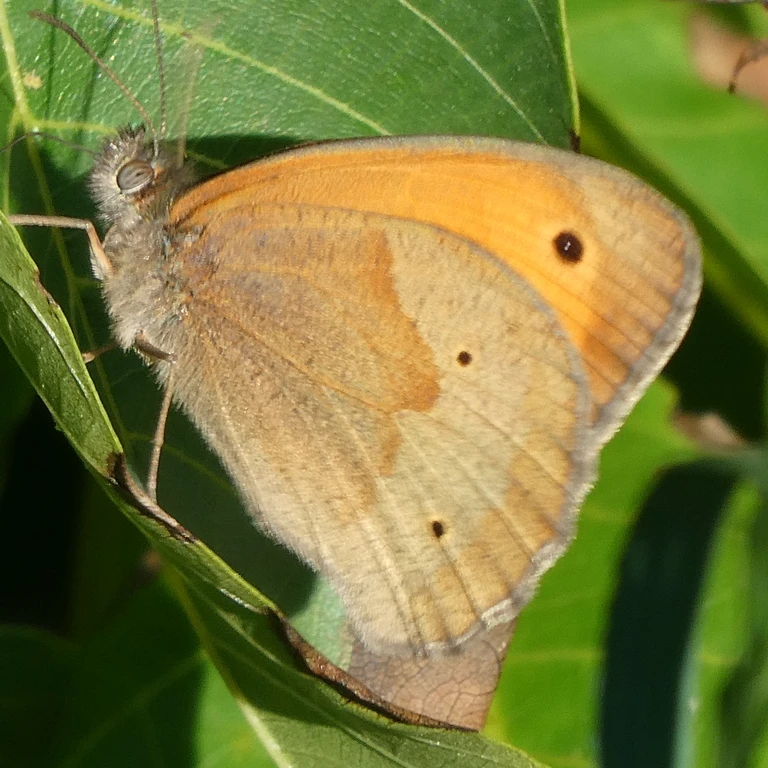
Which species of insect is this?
Maniola jurtina
